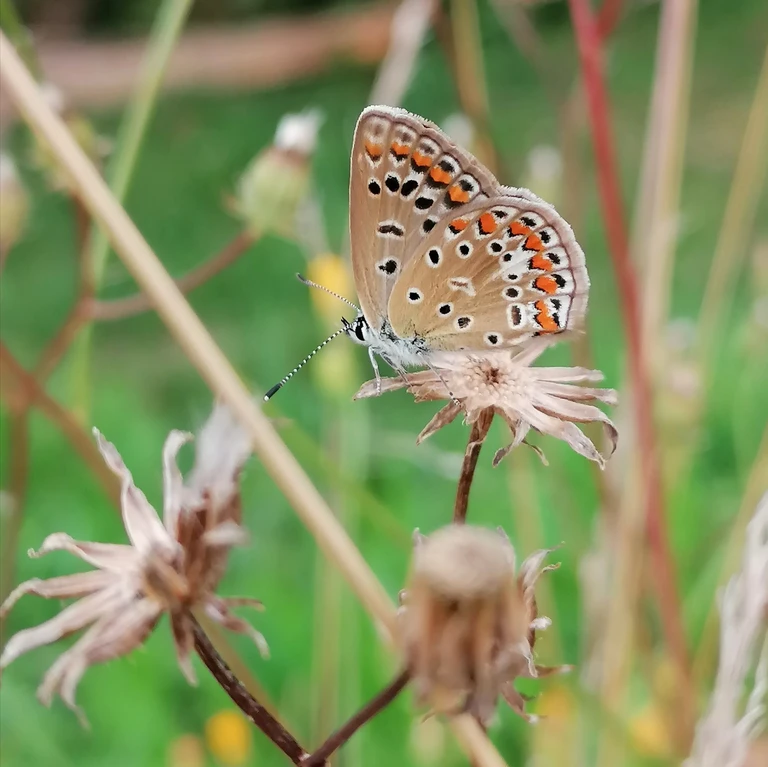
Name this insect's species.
Polyommatus icarus
